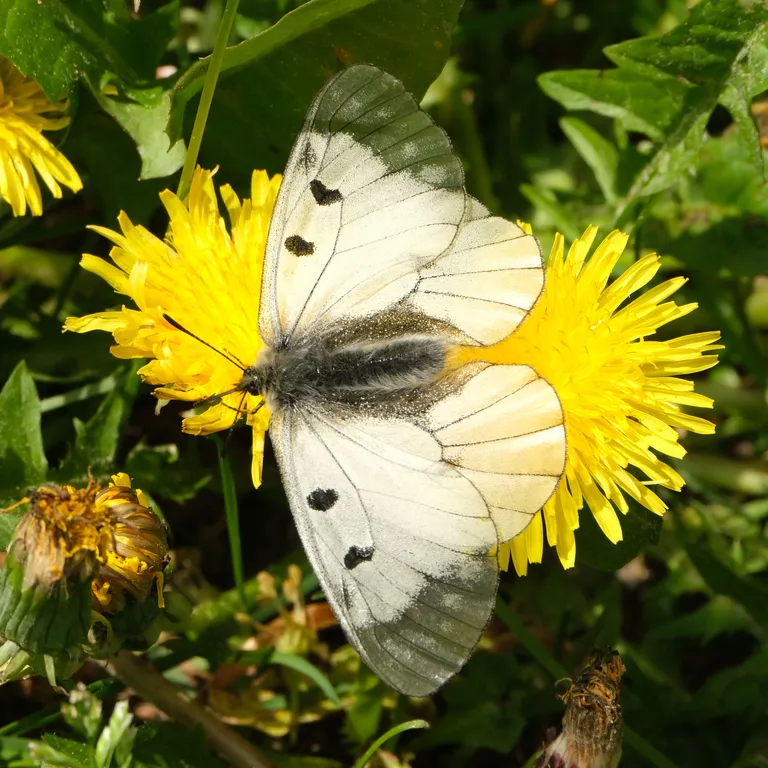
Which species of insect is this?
Parnassius mnemosyne
